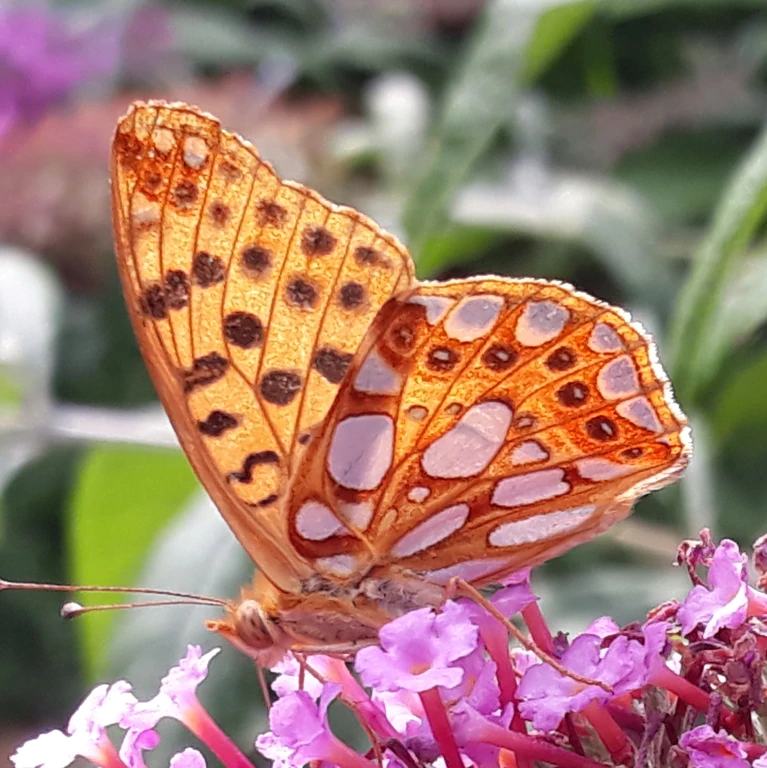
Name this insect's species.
Issoria lathonia
